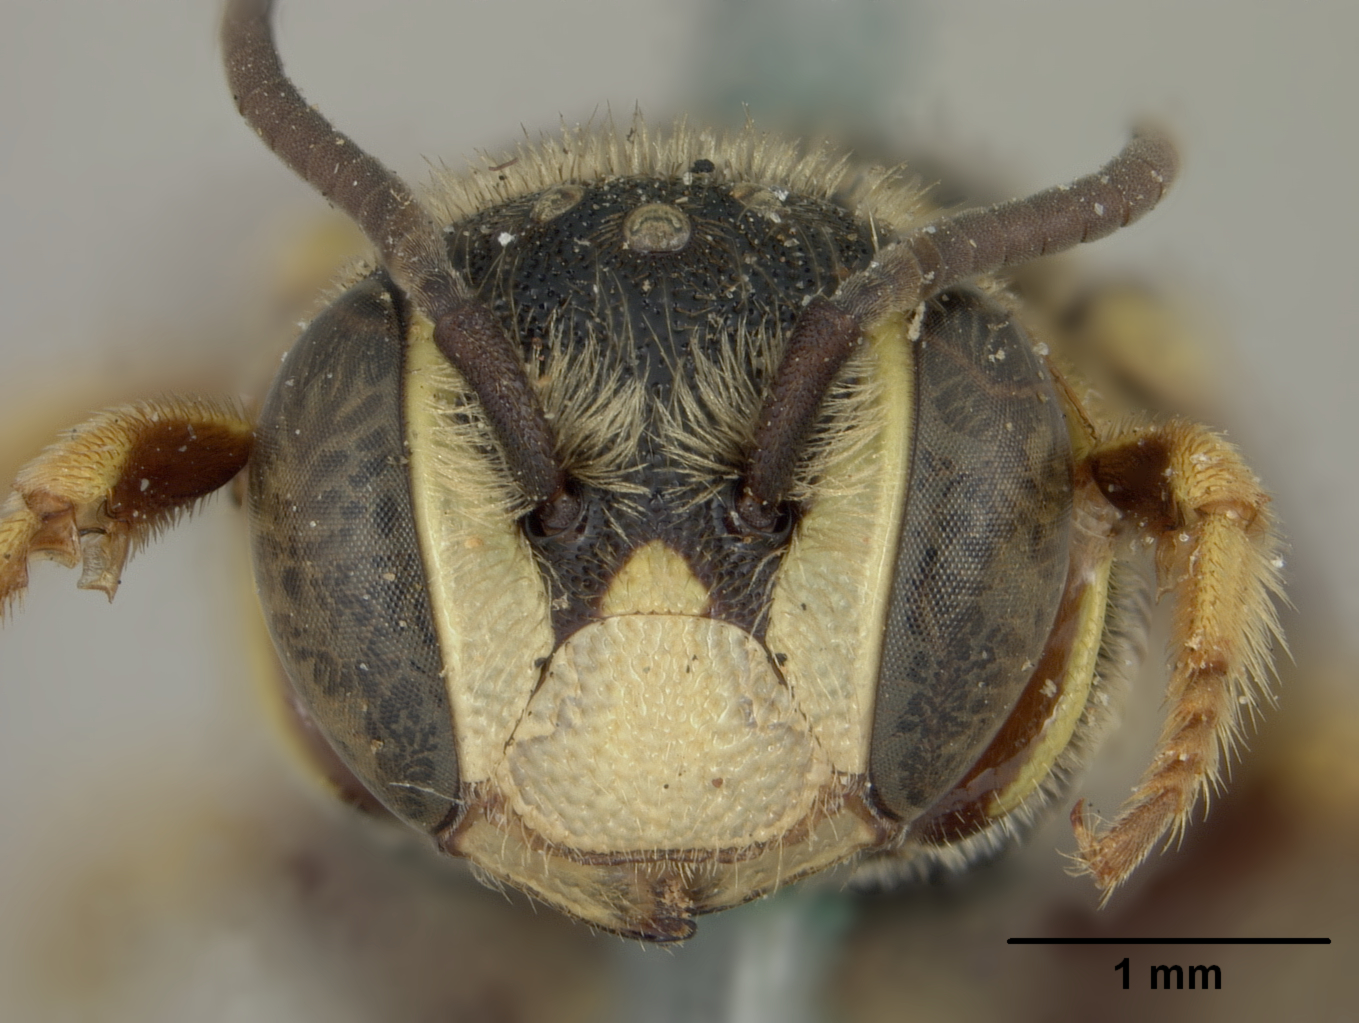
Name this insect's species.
Dianthidium provancheri
